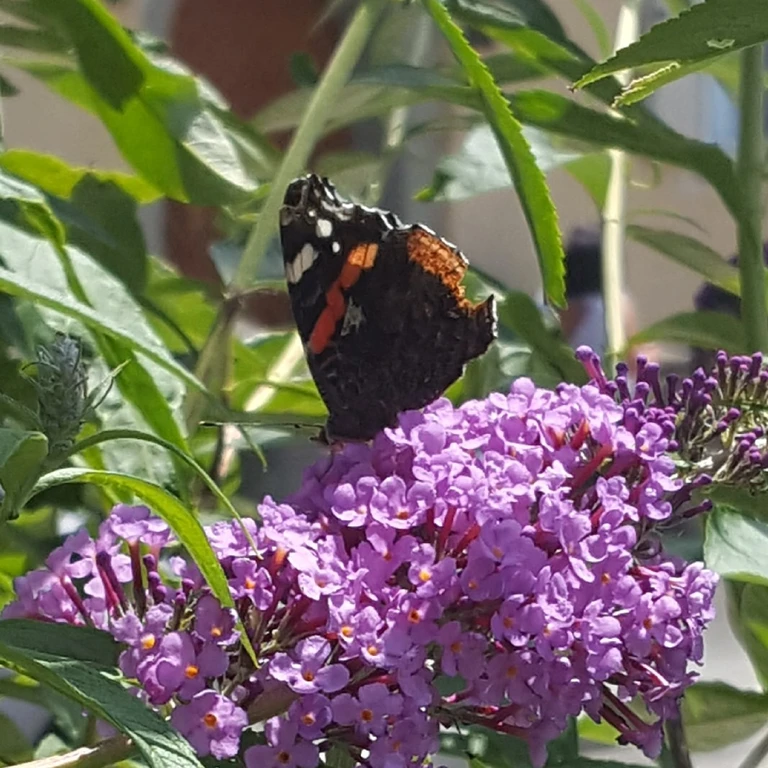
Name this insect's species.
Vanessa atalanta
